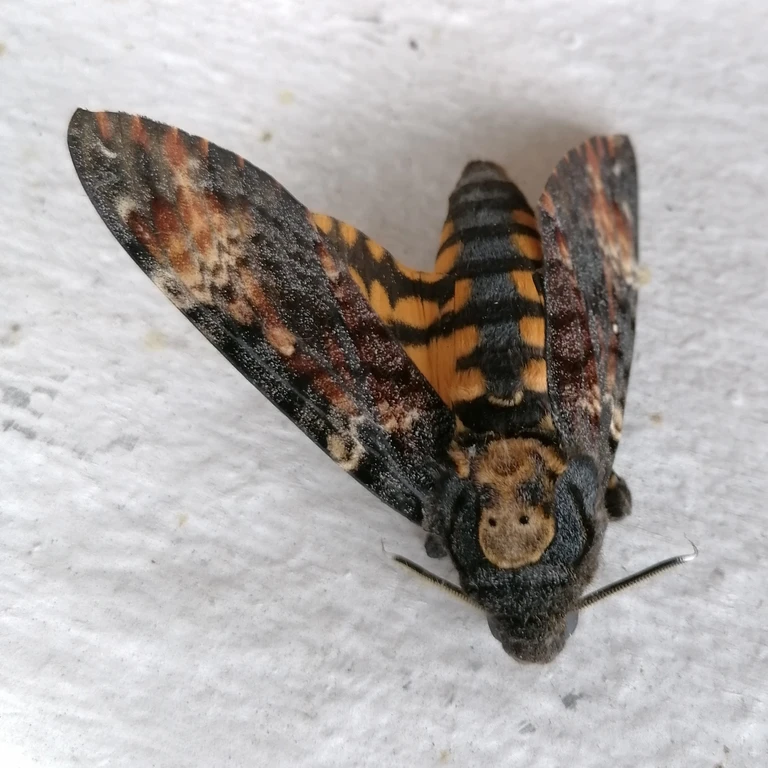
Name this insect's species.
Acherontia atropos
